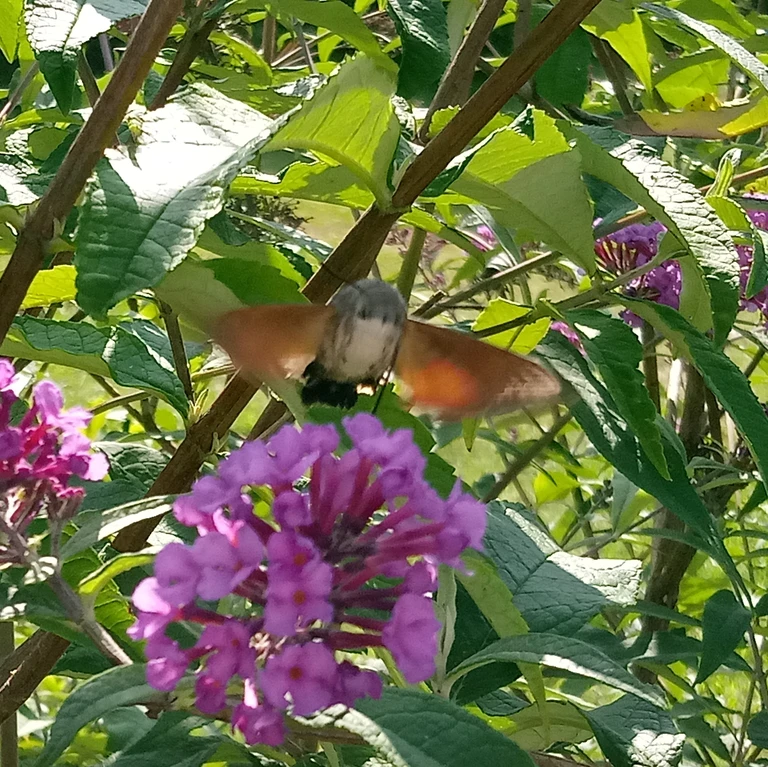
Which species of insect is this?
Macroglossum stellatarum
